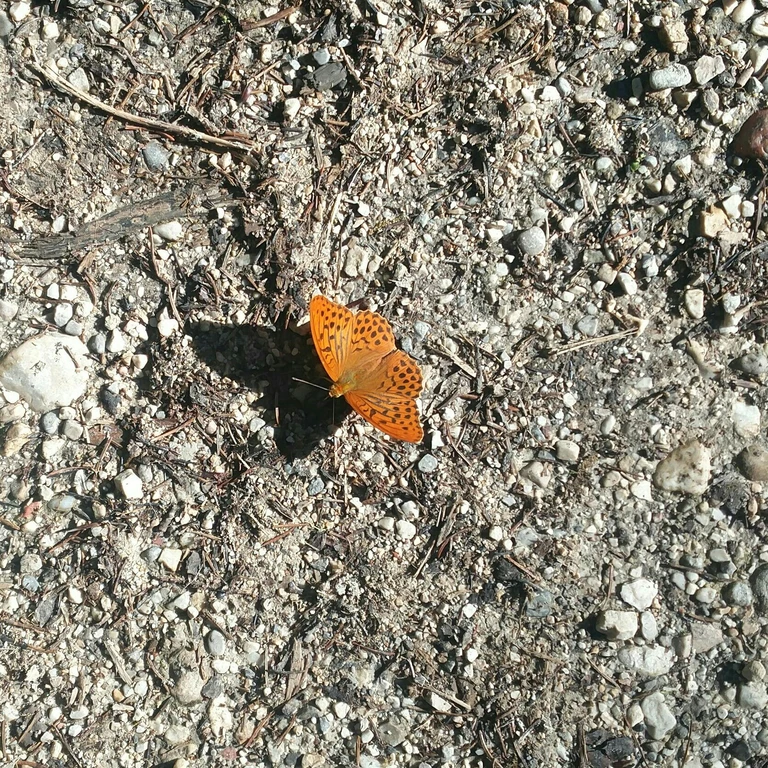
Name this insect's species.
Argynnis paphia
